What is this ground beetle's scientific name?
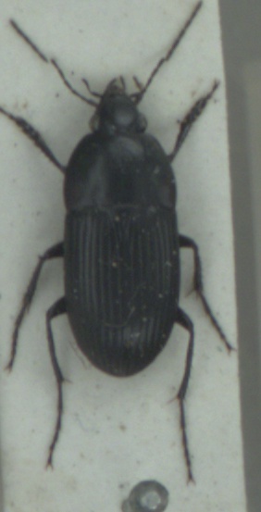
Oodes helopioides
